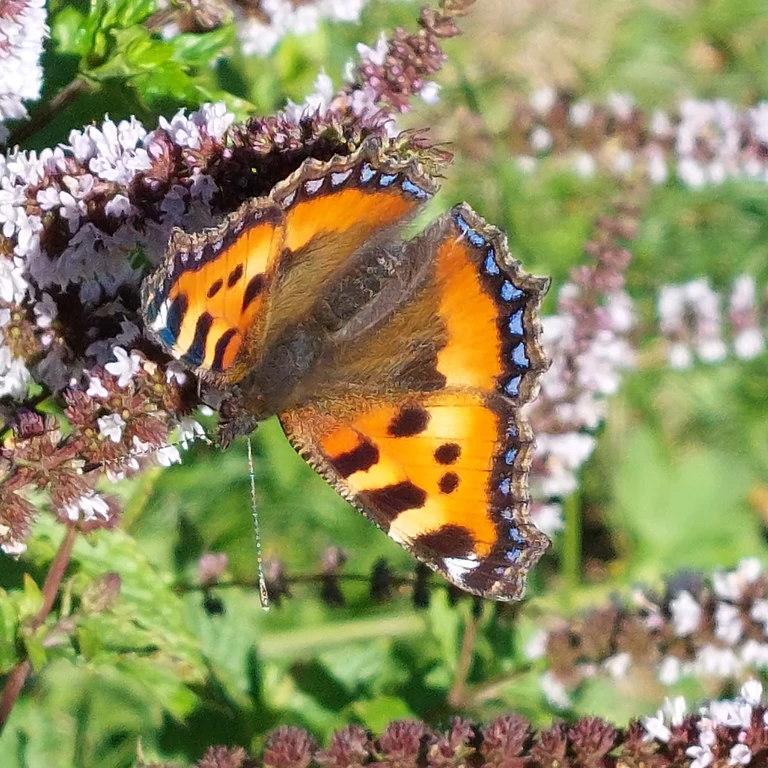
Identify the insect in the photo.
Aglais urticae
